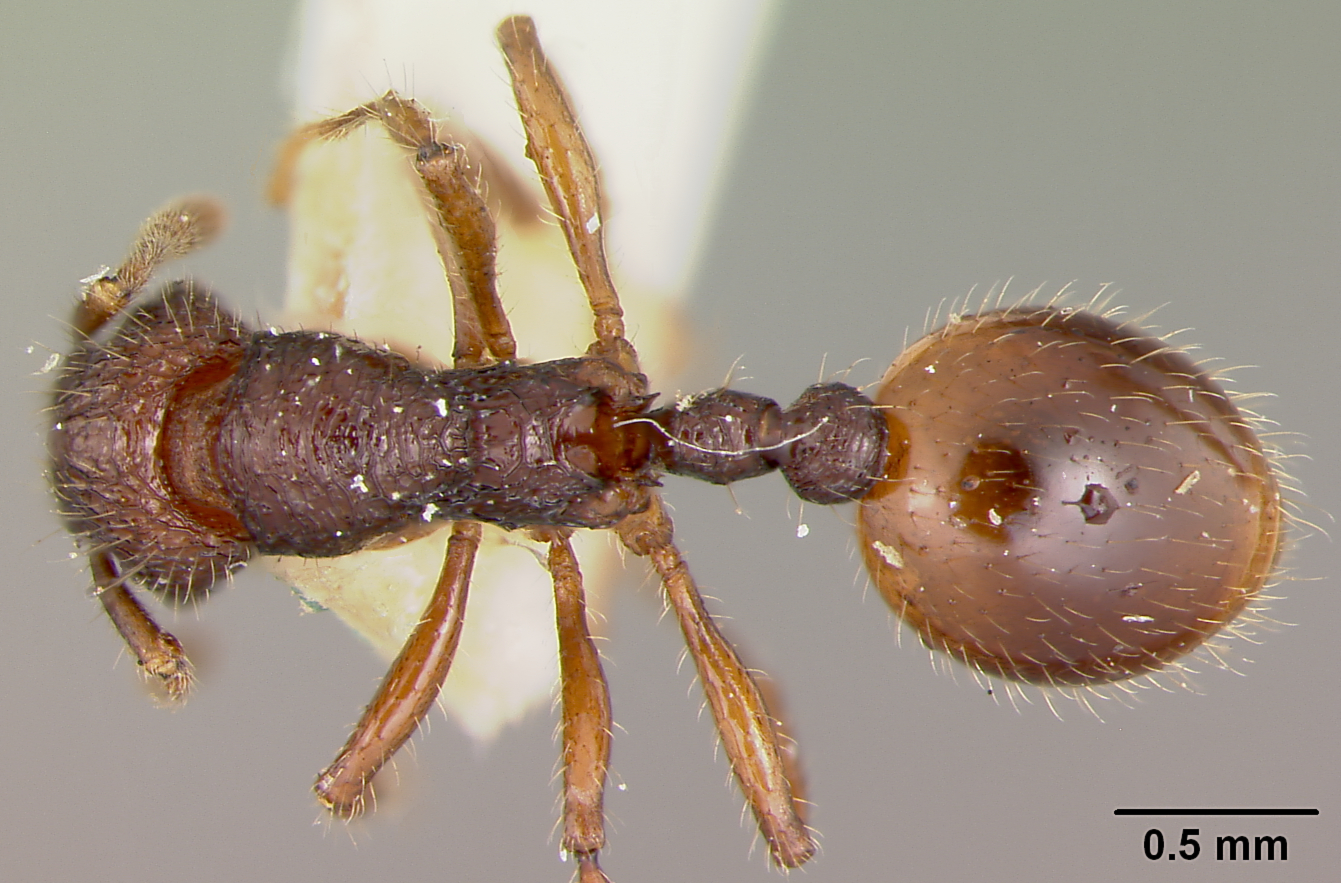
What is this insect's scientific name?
Lordomyrma leae
